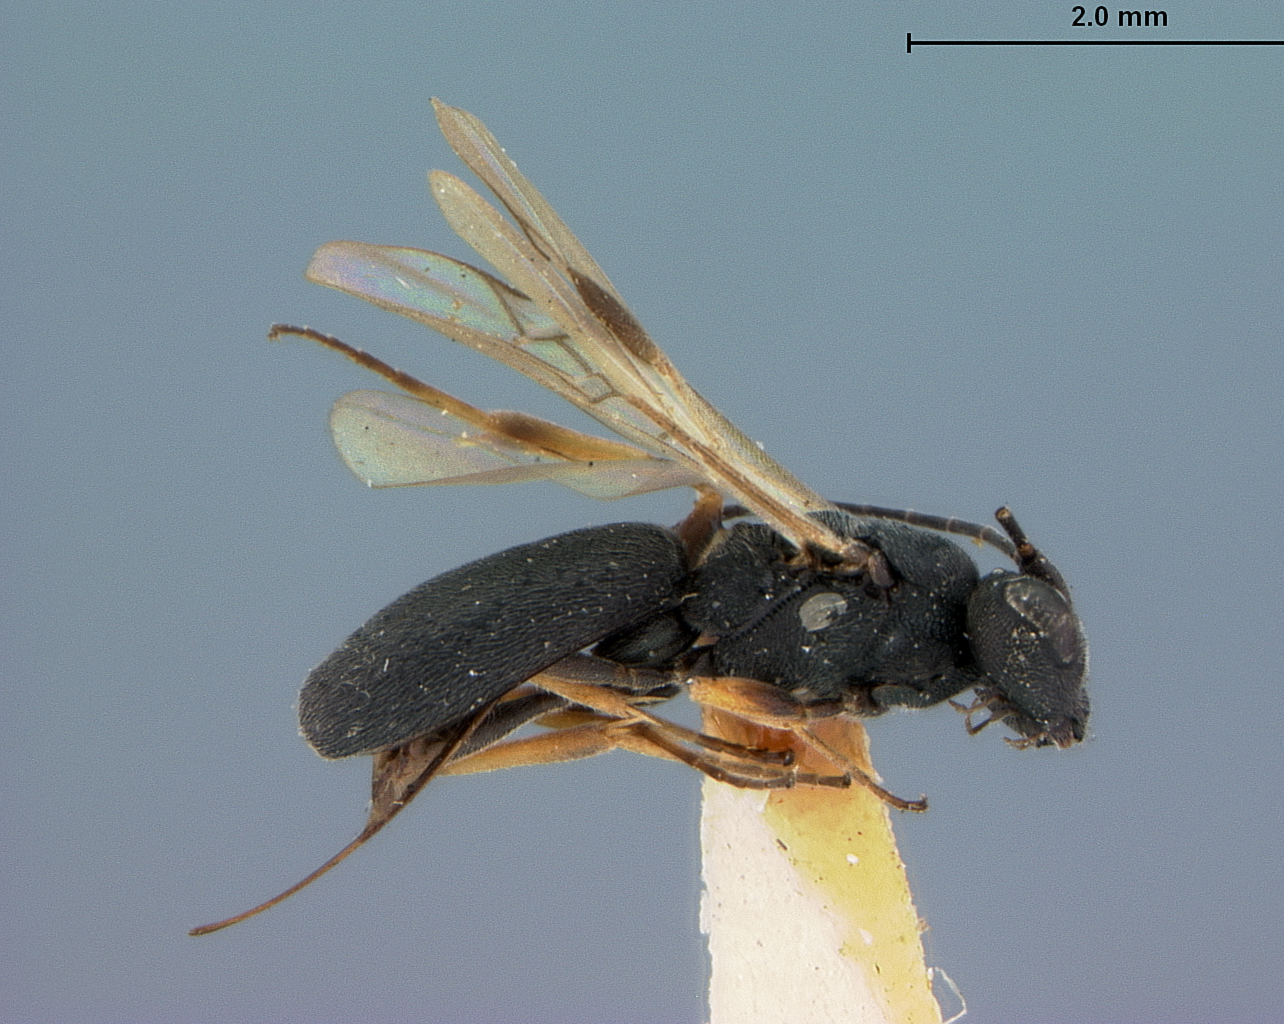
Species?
Chelonus hadrogaster
